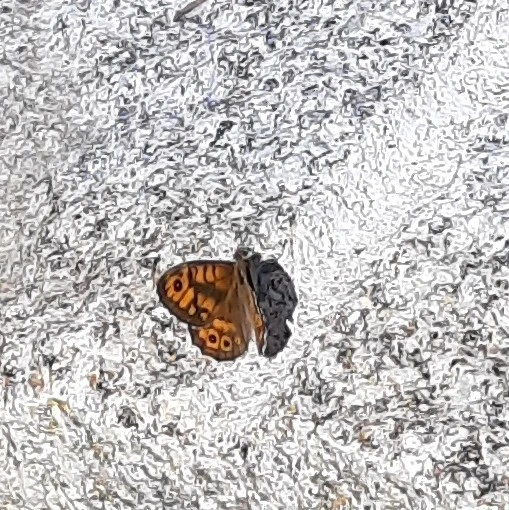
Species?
Lasiommata megera (also Pararge megera)
